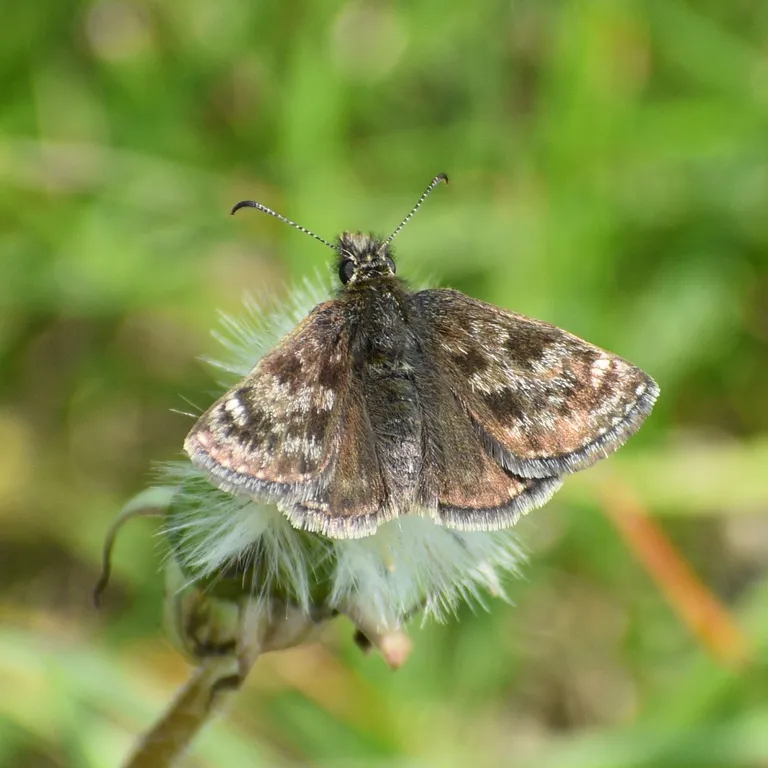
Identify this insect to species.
Erynnis tages
